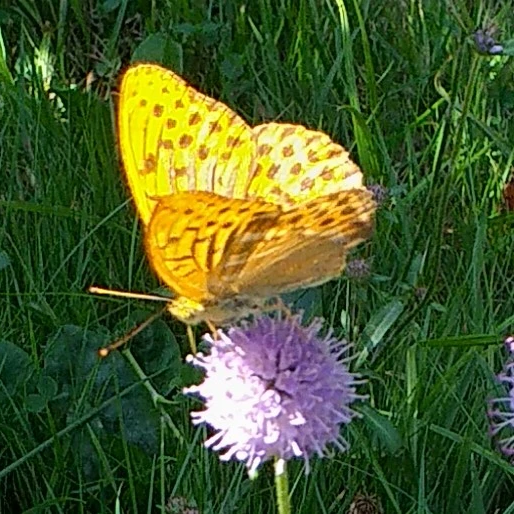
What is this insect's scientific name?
Argynnis paphia
